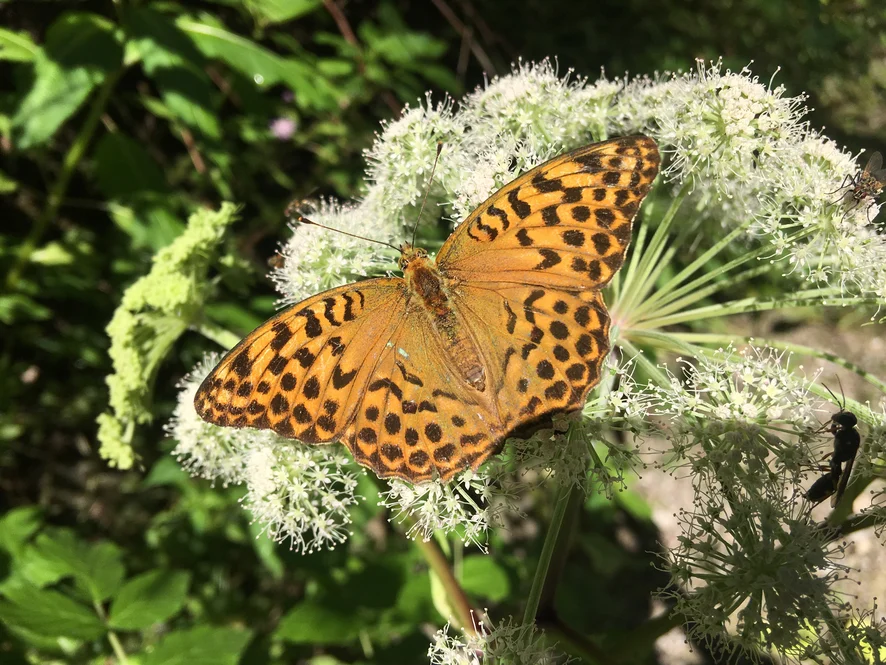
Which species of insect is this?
Argynnis paphia
